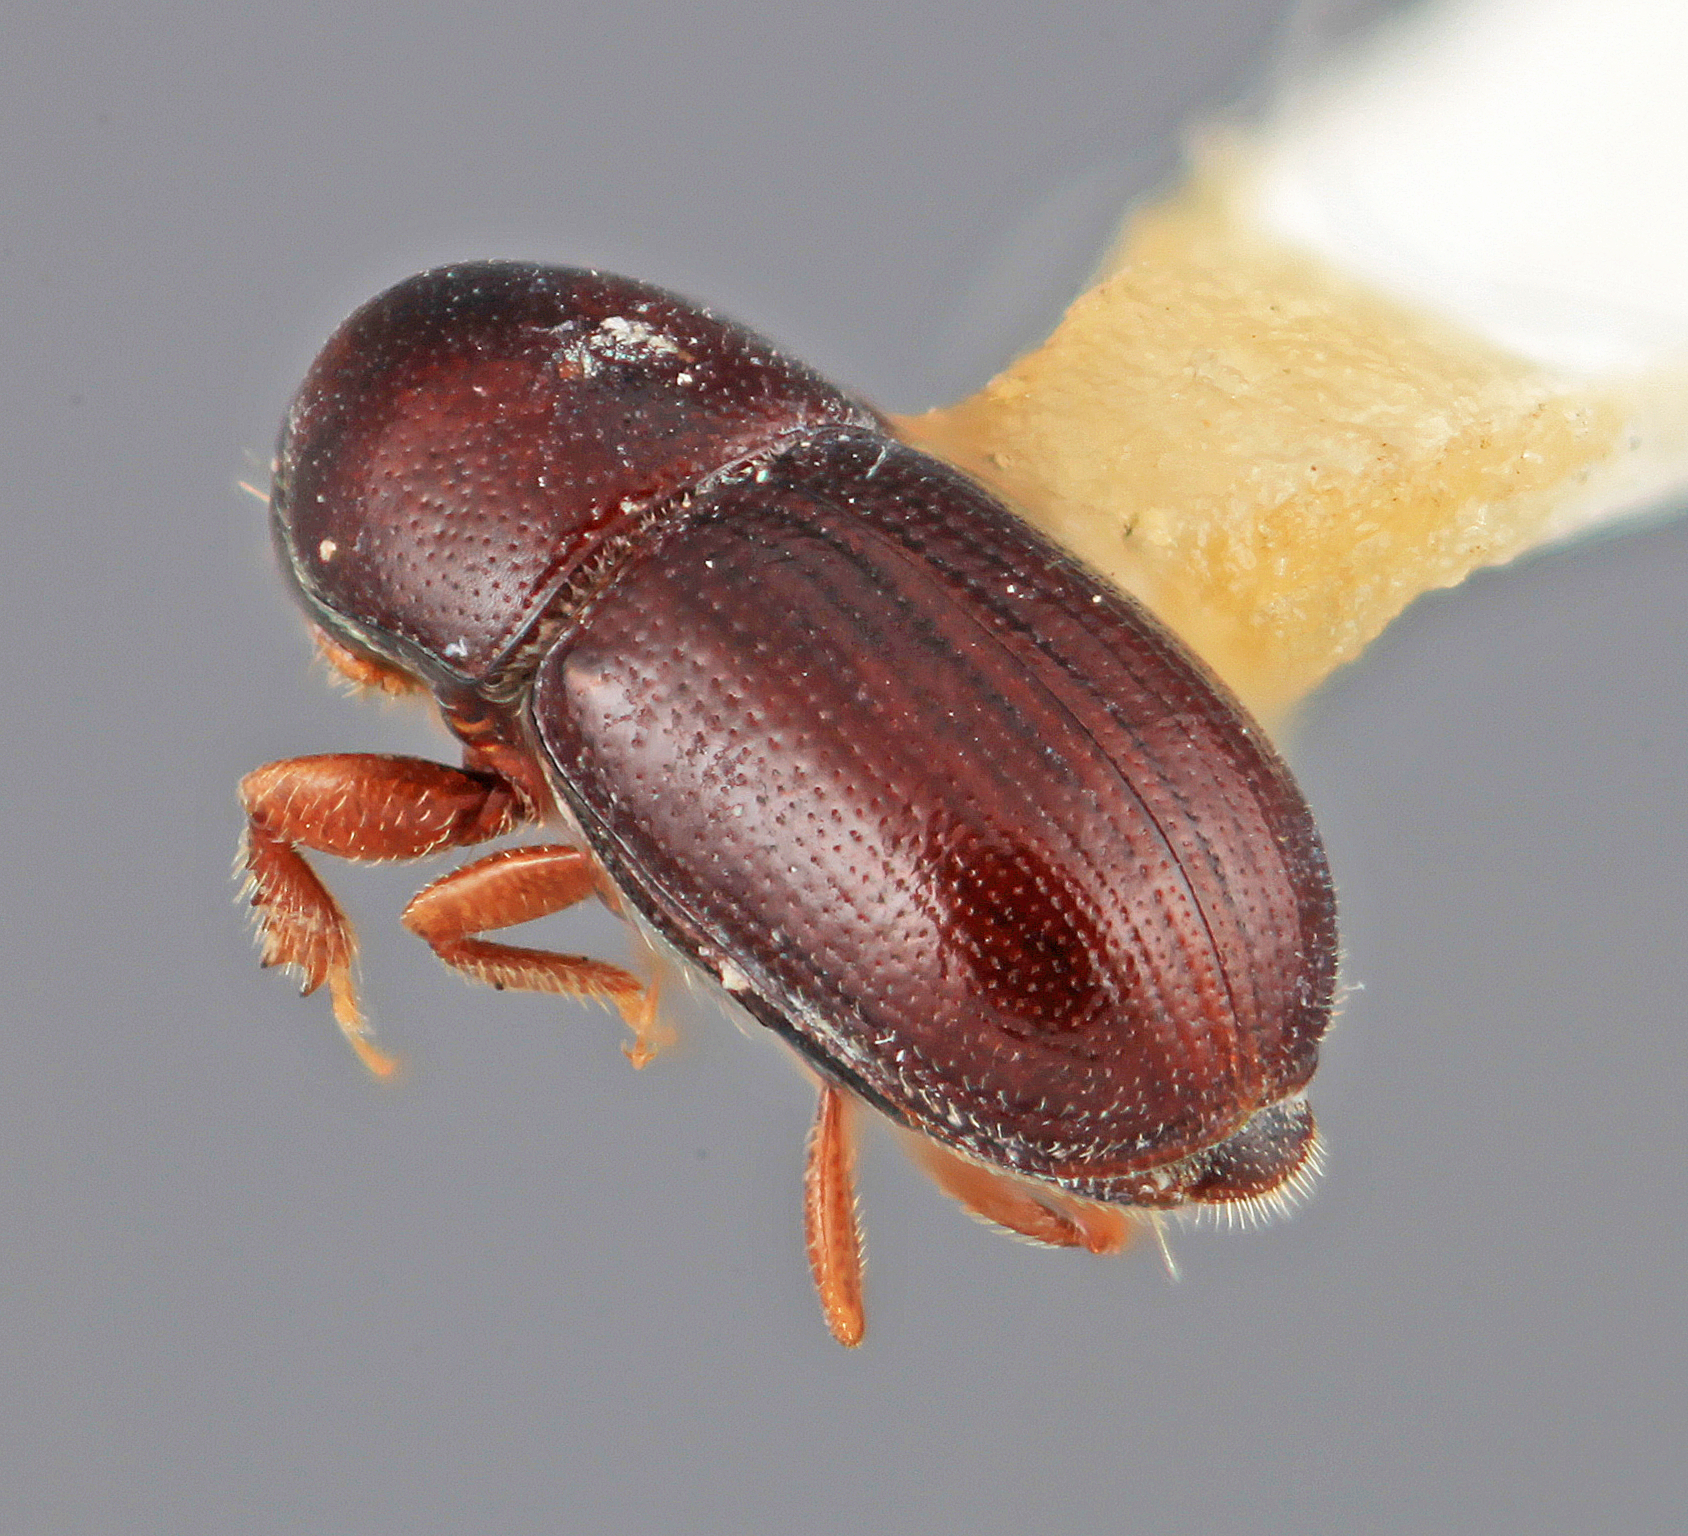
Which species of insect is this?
Scolytodes venustus
